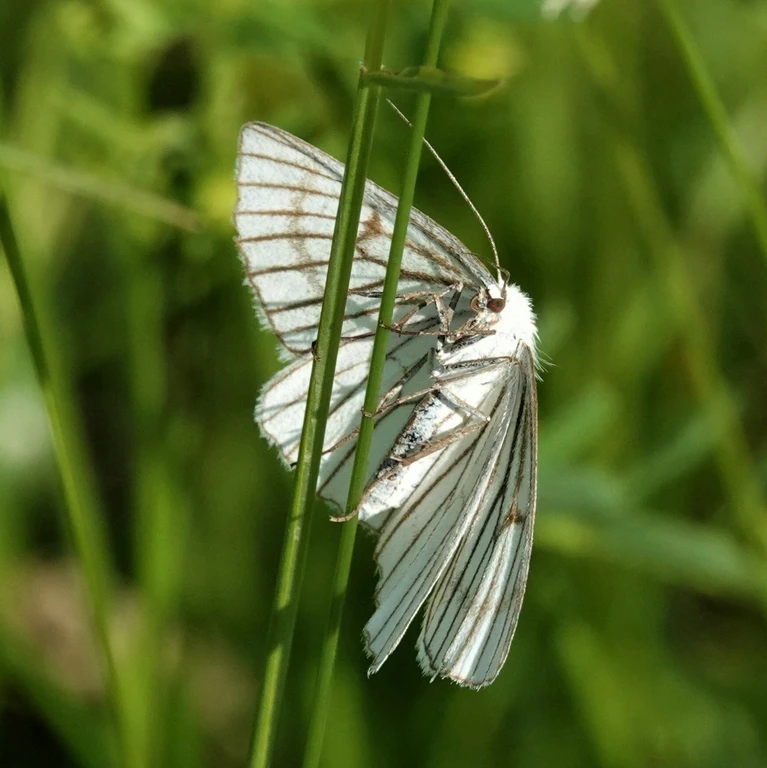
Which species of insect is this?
Siona lineata
